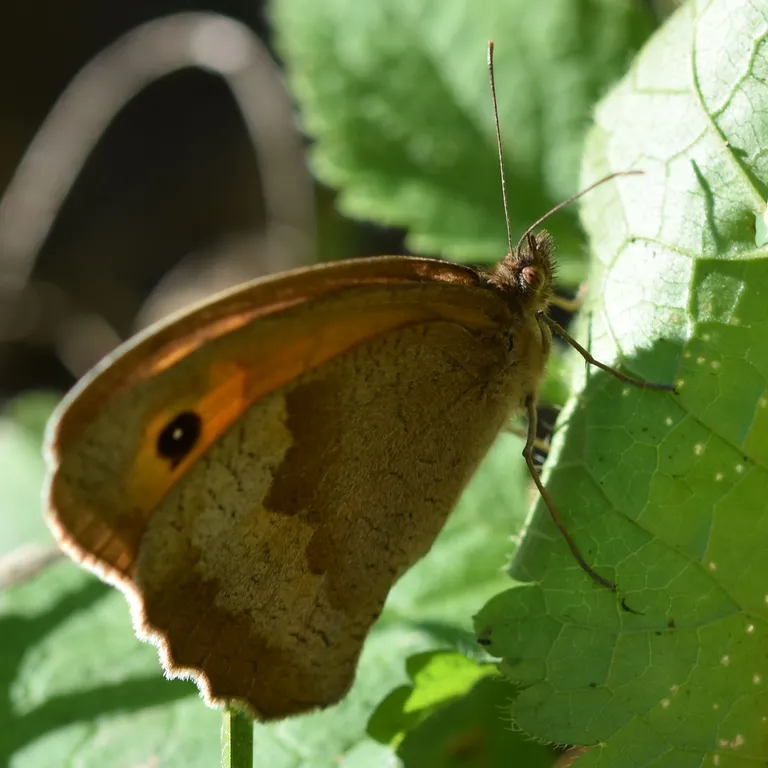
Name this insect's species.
Maniola jurtina
